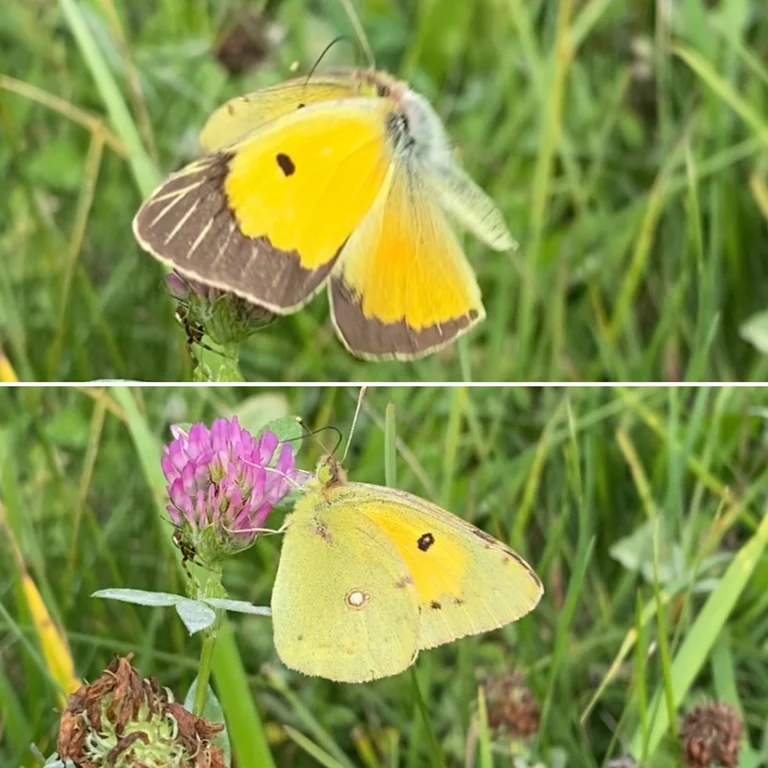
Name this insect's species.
Colias croceus
